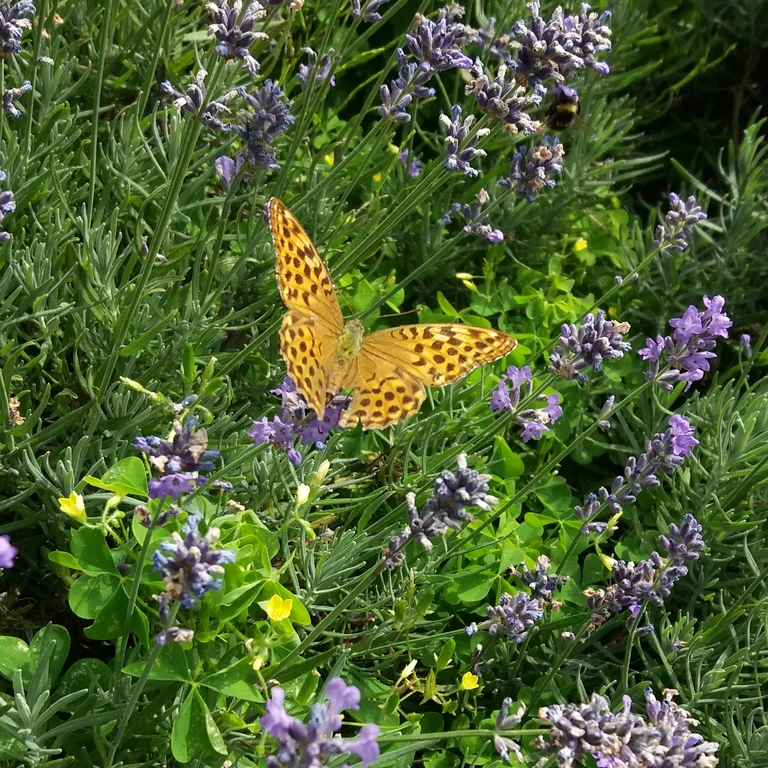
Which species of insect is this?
Argynnis paphia
